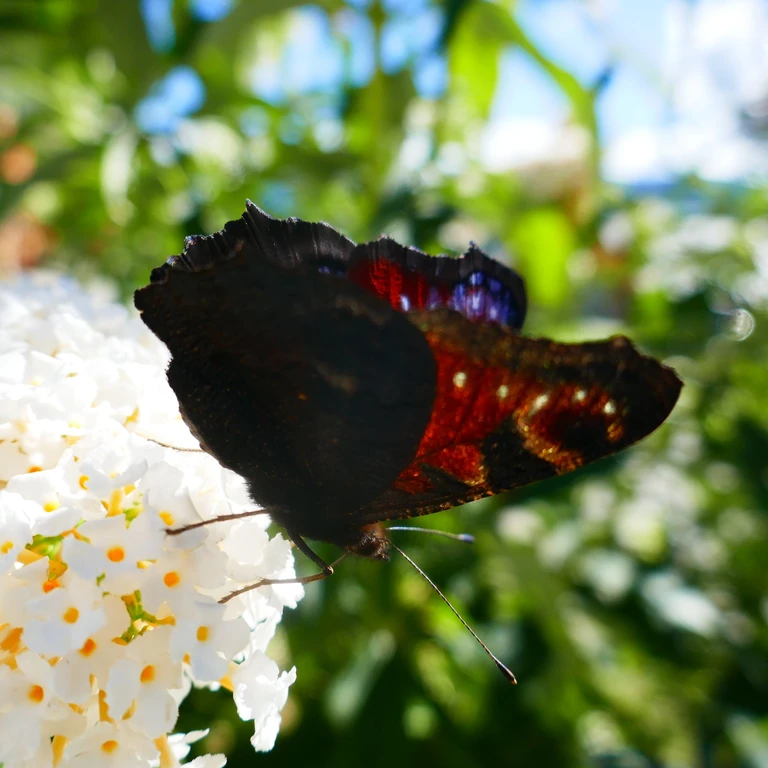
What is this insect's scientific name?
Aglais io
